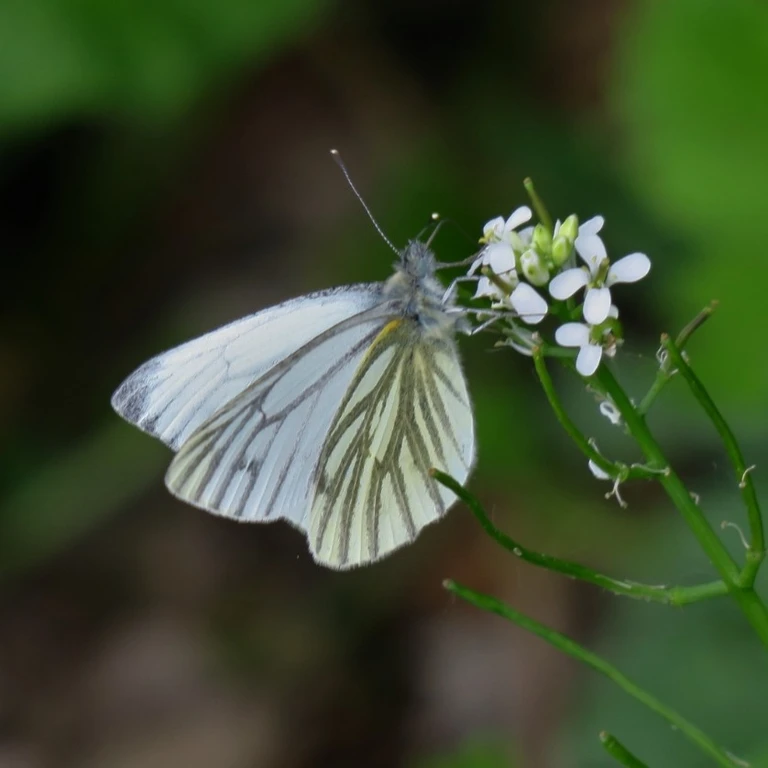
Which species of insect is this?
Pieris napi
